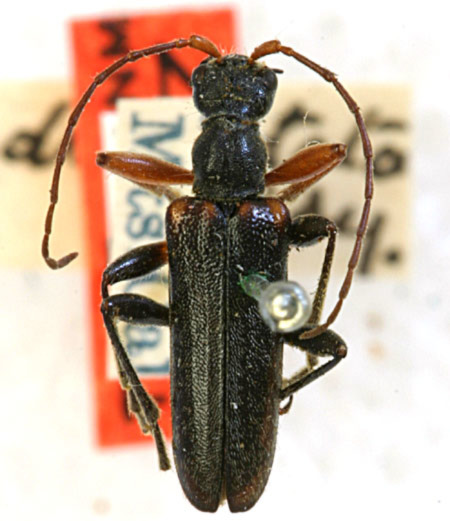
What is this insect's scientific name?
Leptacmaeops quadrinotata (also Cortodera cubitalis)
